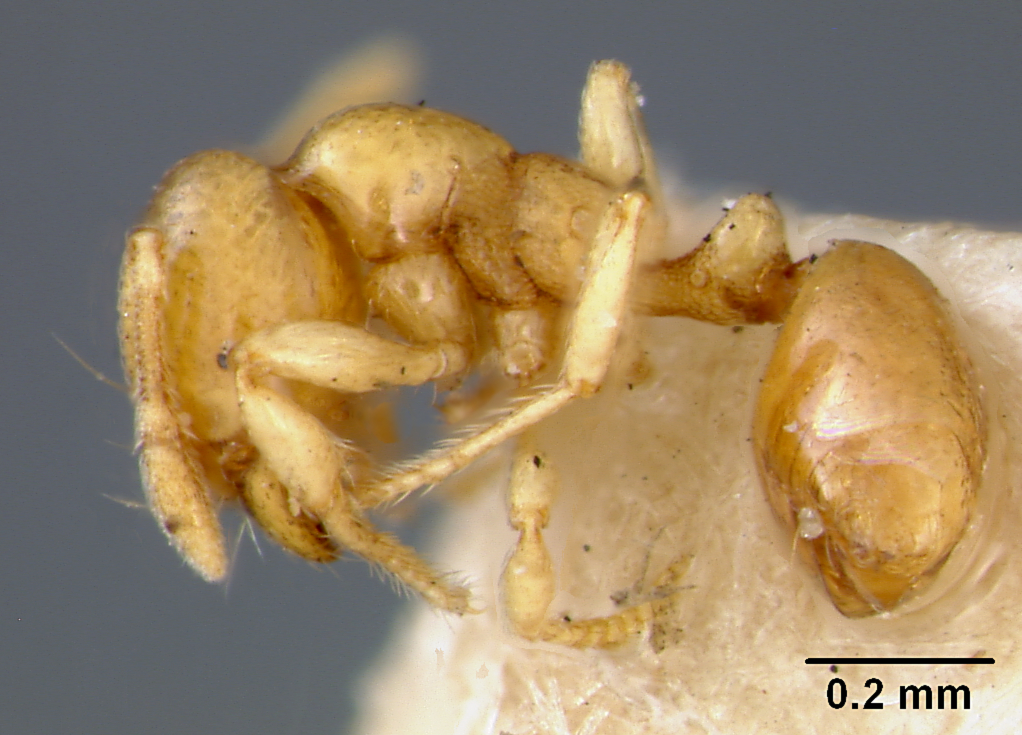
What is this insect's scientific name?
Solenopsis pawaensis
